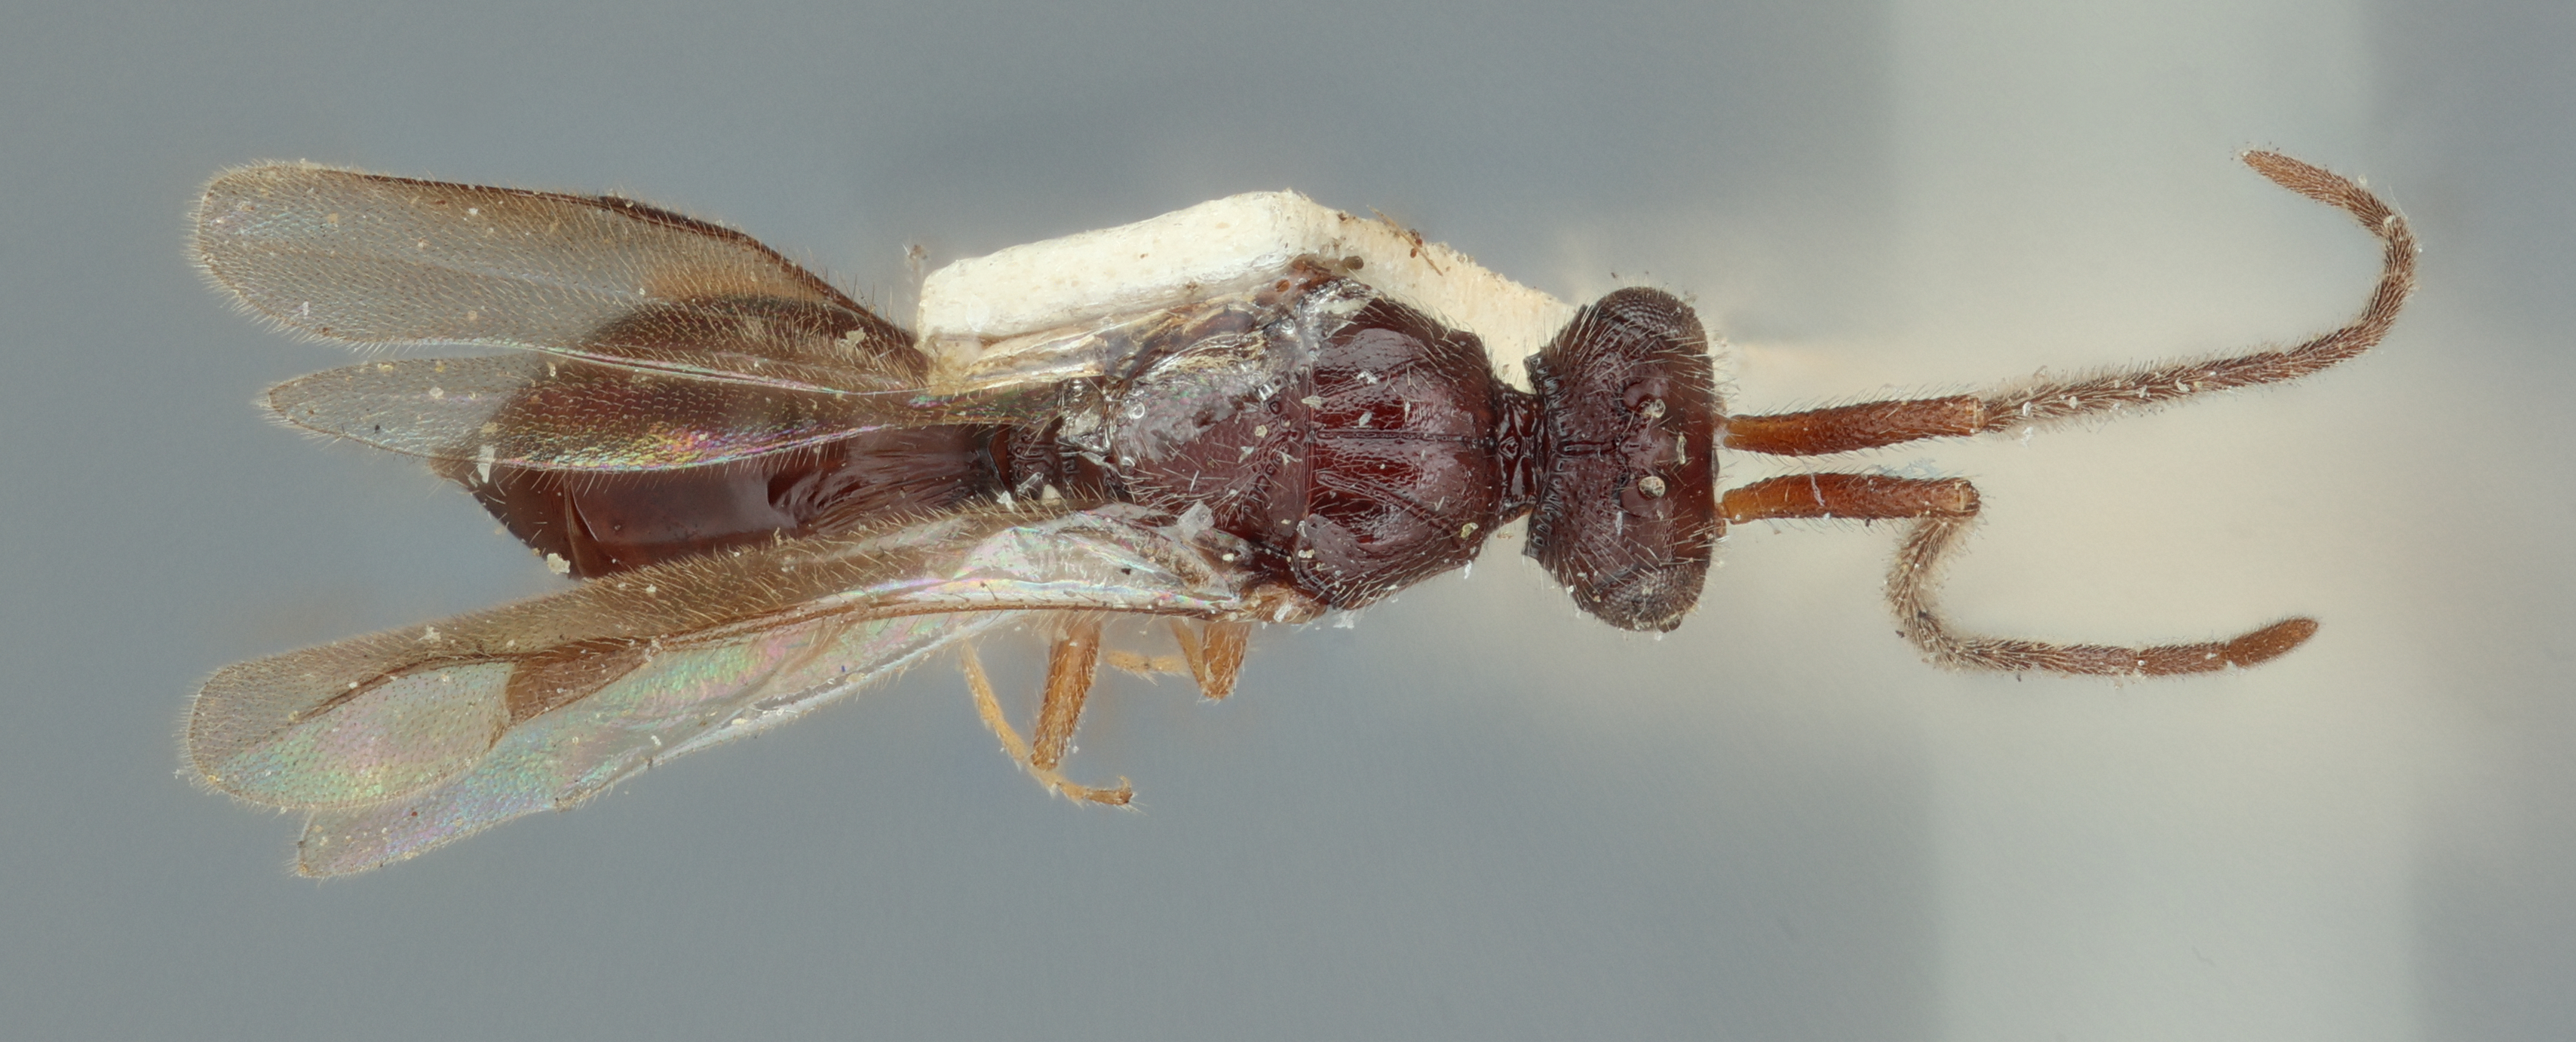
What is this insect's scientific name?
Megaspilus californicus
